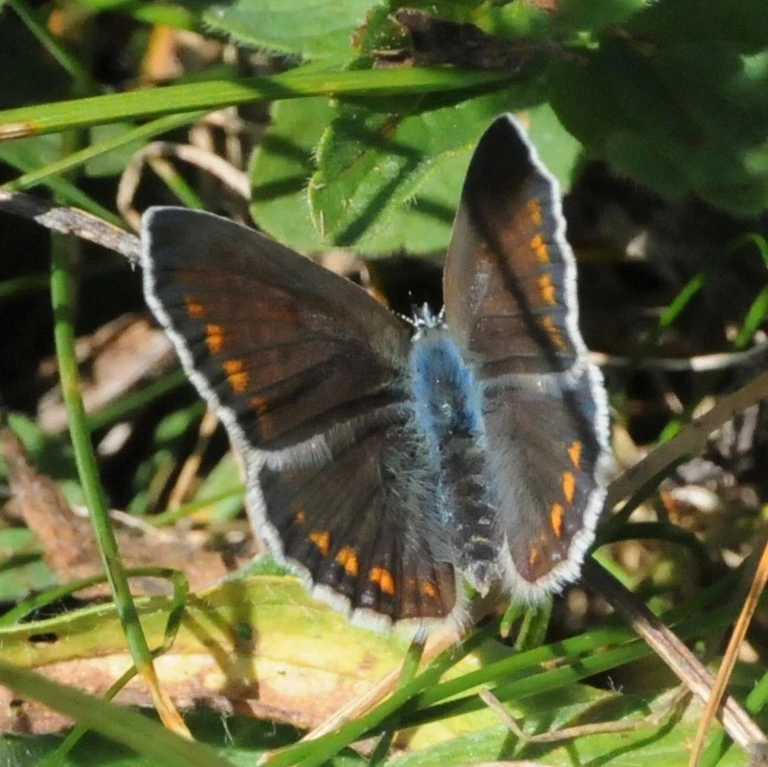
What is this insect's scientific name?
Polyommatus icarus
